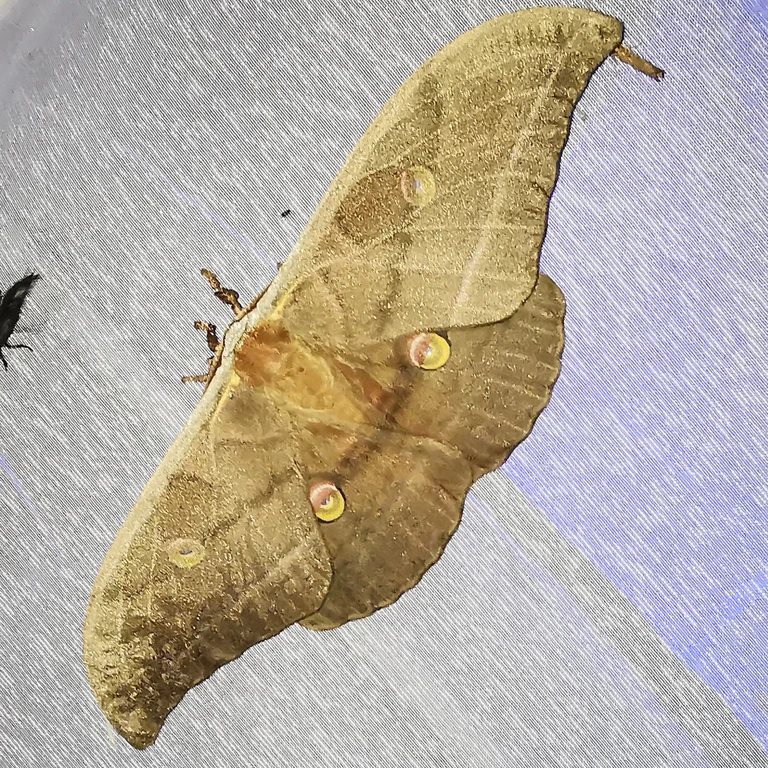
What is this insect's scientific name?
Antheraea yamamai
